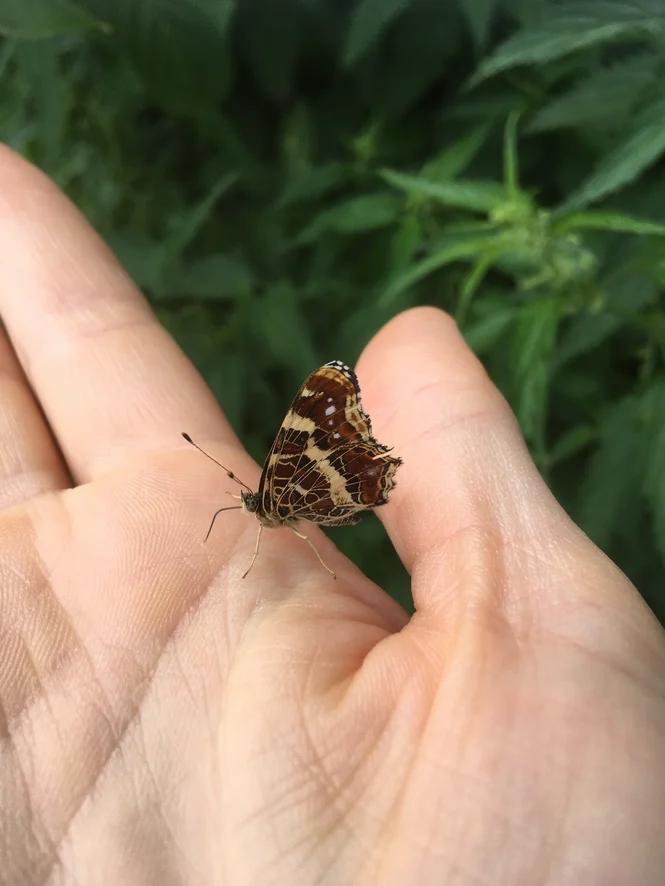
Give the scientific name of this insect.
Araschnia levana
